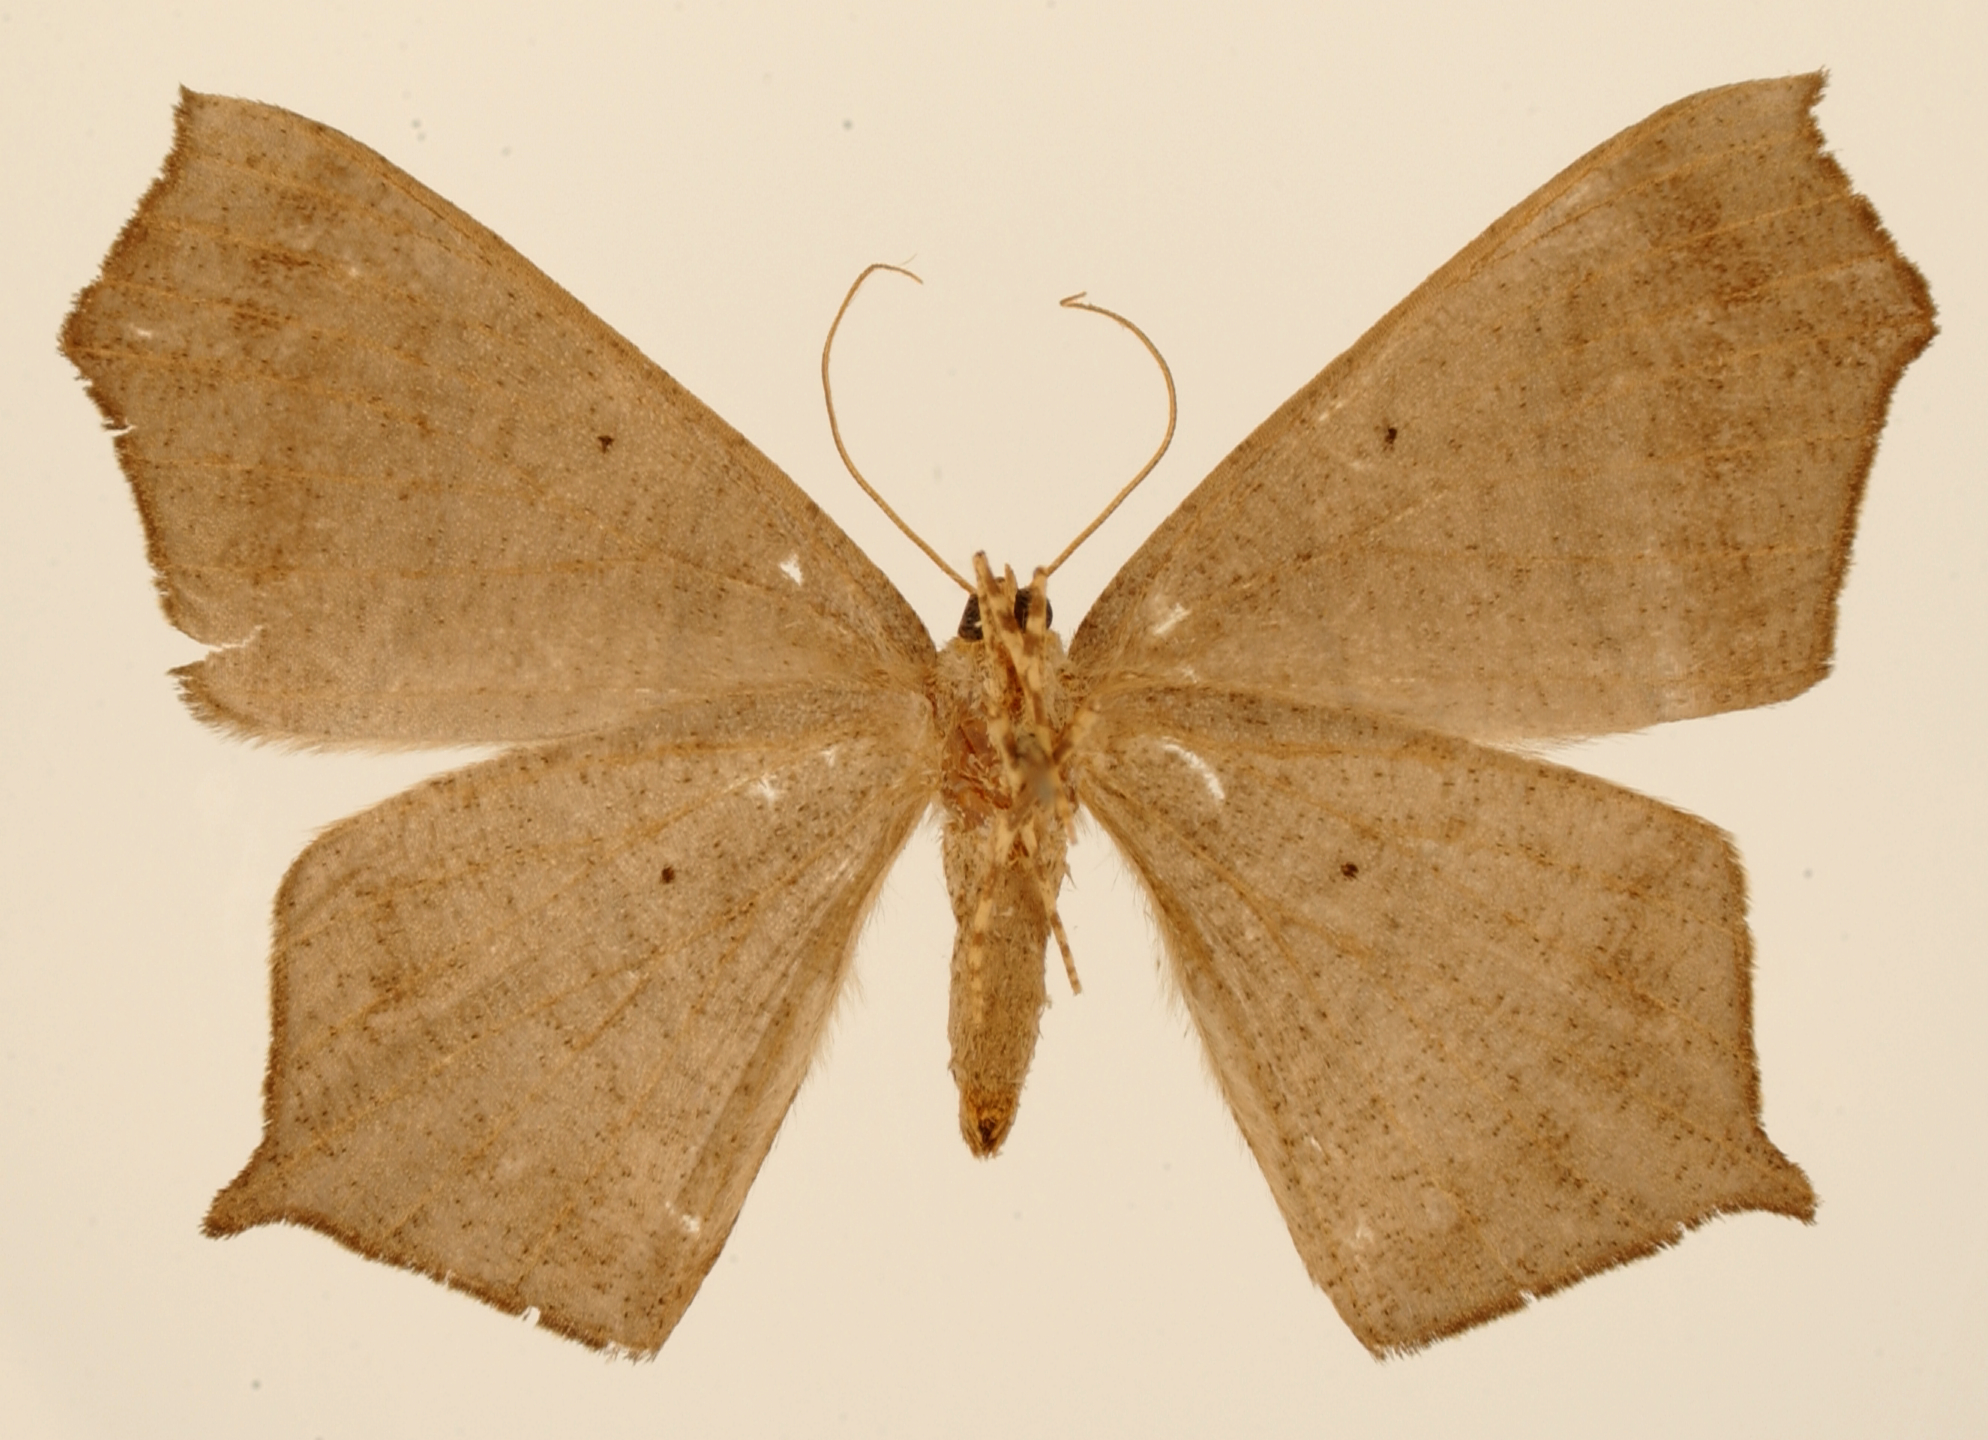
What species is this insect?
Entomopepla vorda
